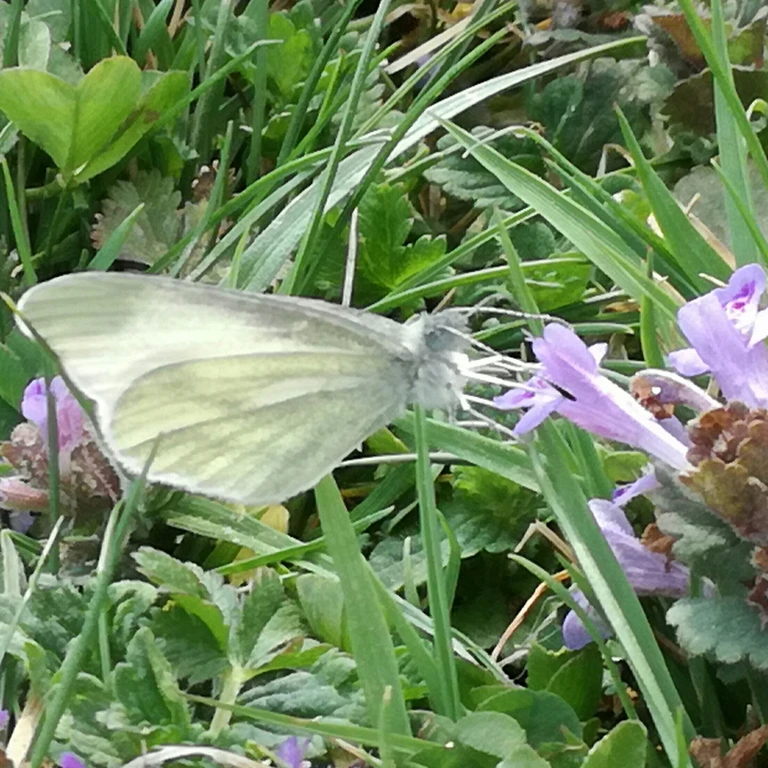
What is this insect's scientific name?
Leptidea sinapis/juvernica
